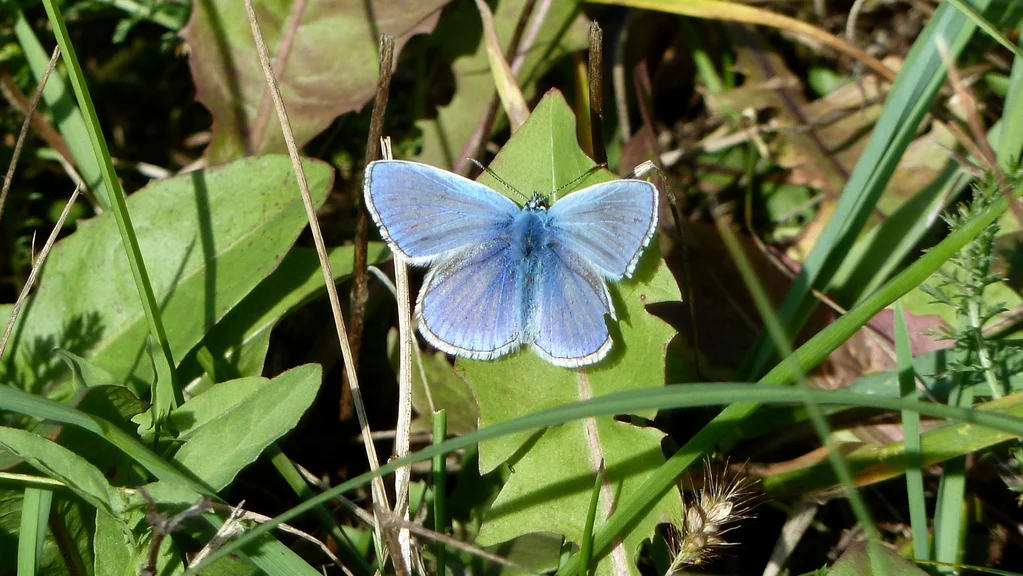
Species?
Polyommatus icarus
